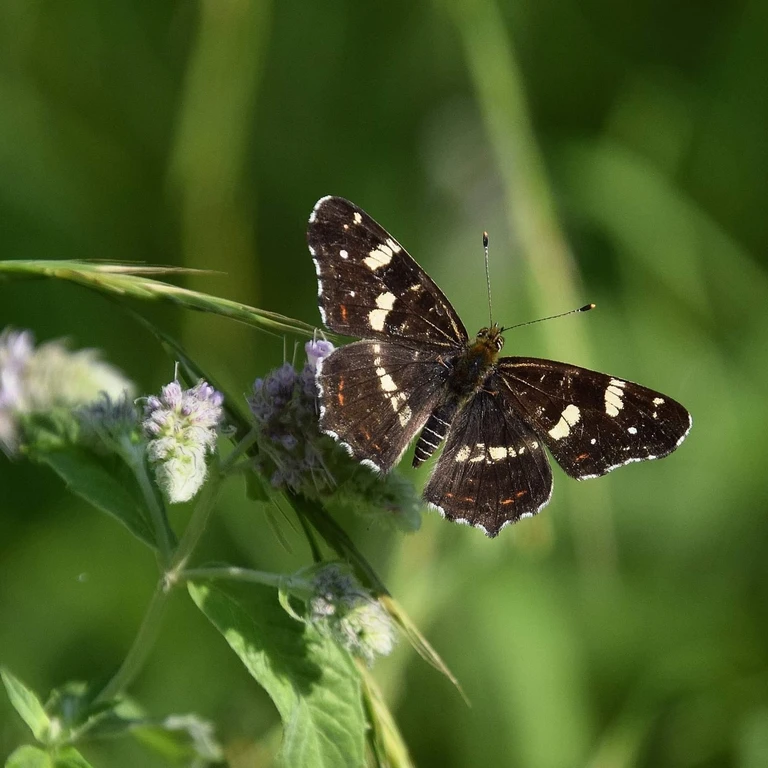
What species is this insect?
Araschnia levana
